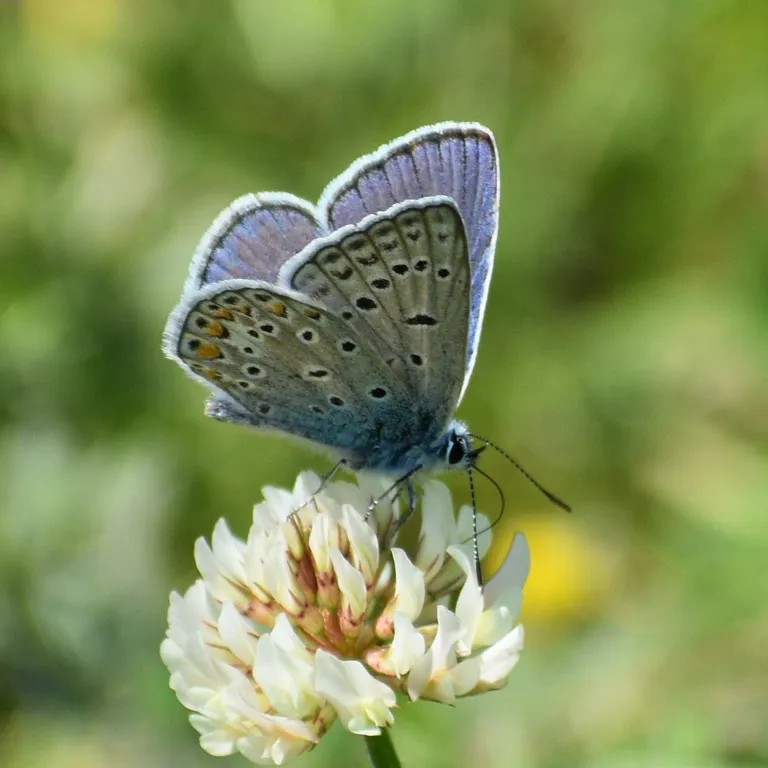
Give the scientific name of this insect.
Polyommatus icarus
